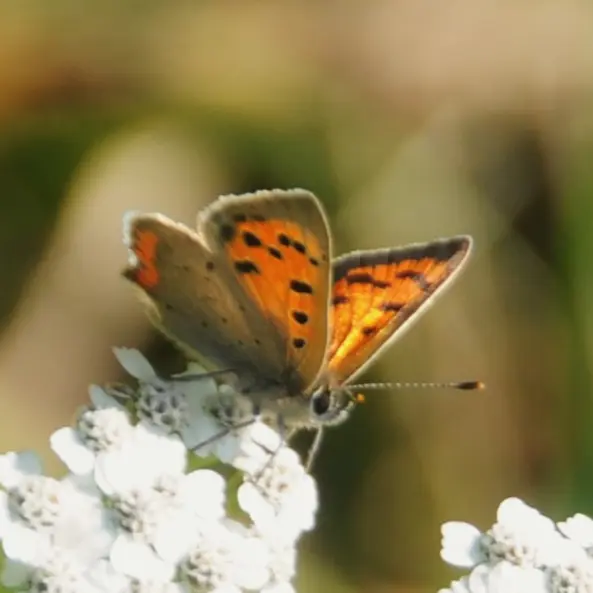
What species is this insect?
Lycaena phlaeas
